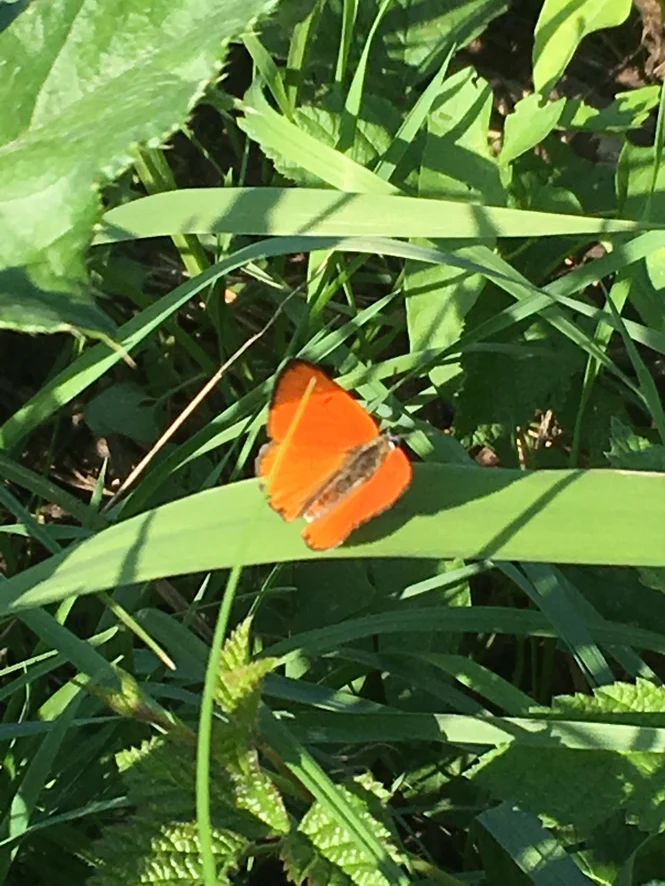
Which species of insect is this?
Lycaena dispar
